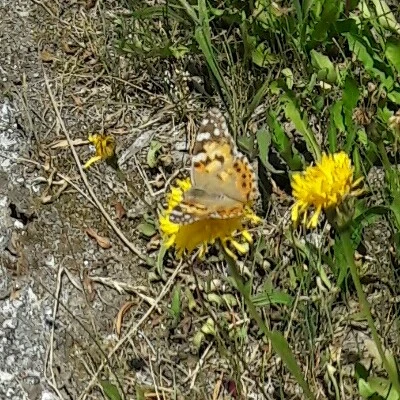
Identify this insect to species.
Vanessa cardui
